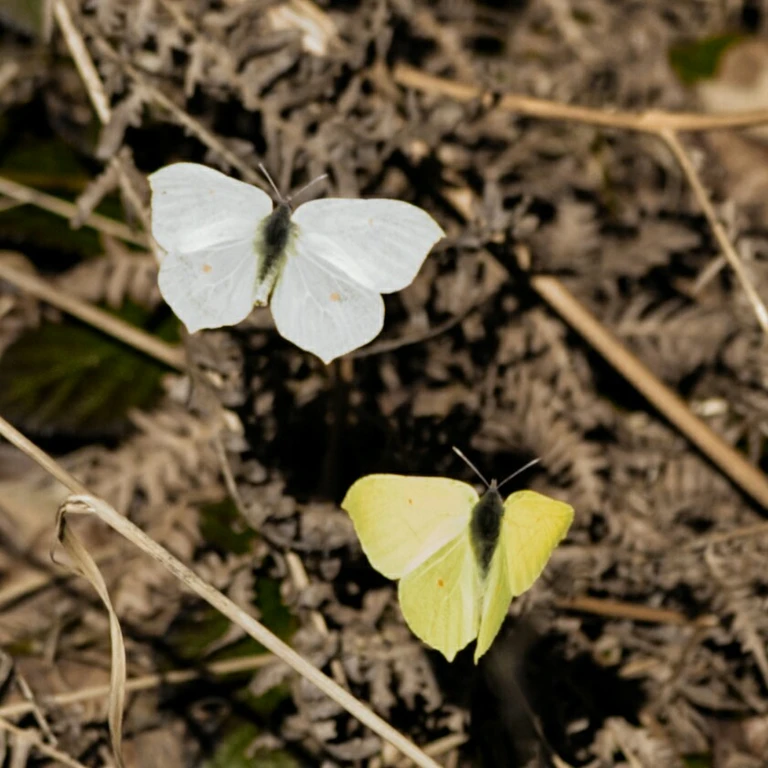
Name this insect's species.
Gonepteryx rhamni
